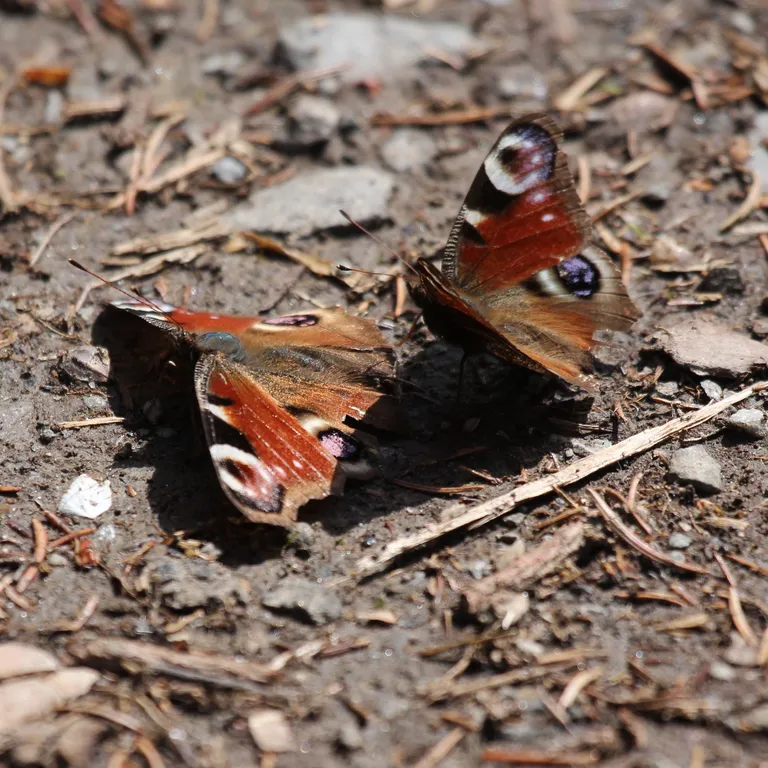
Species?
Aglais io
